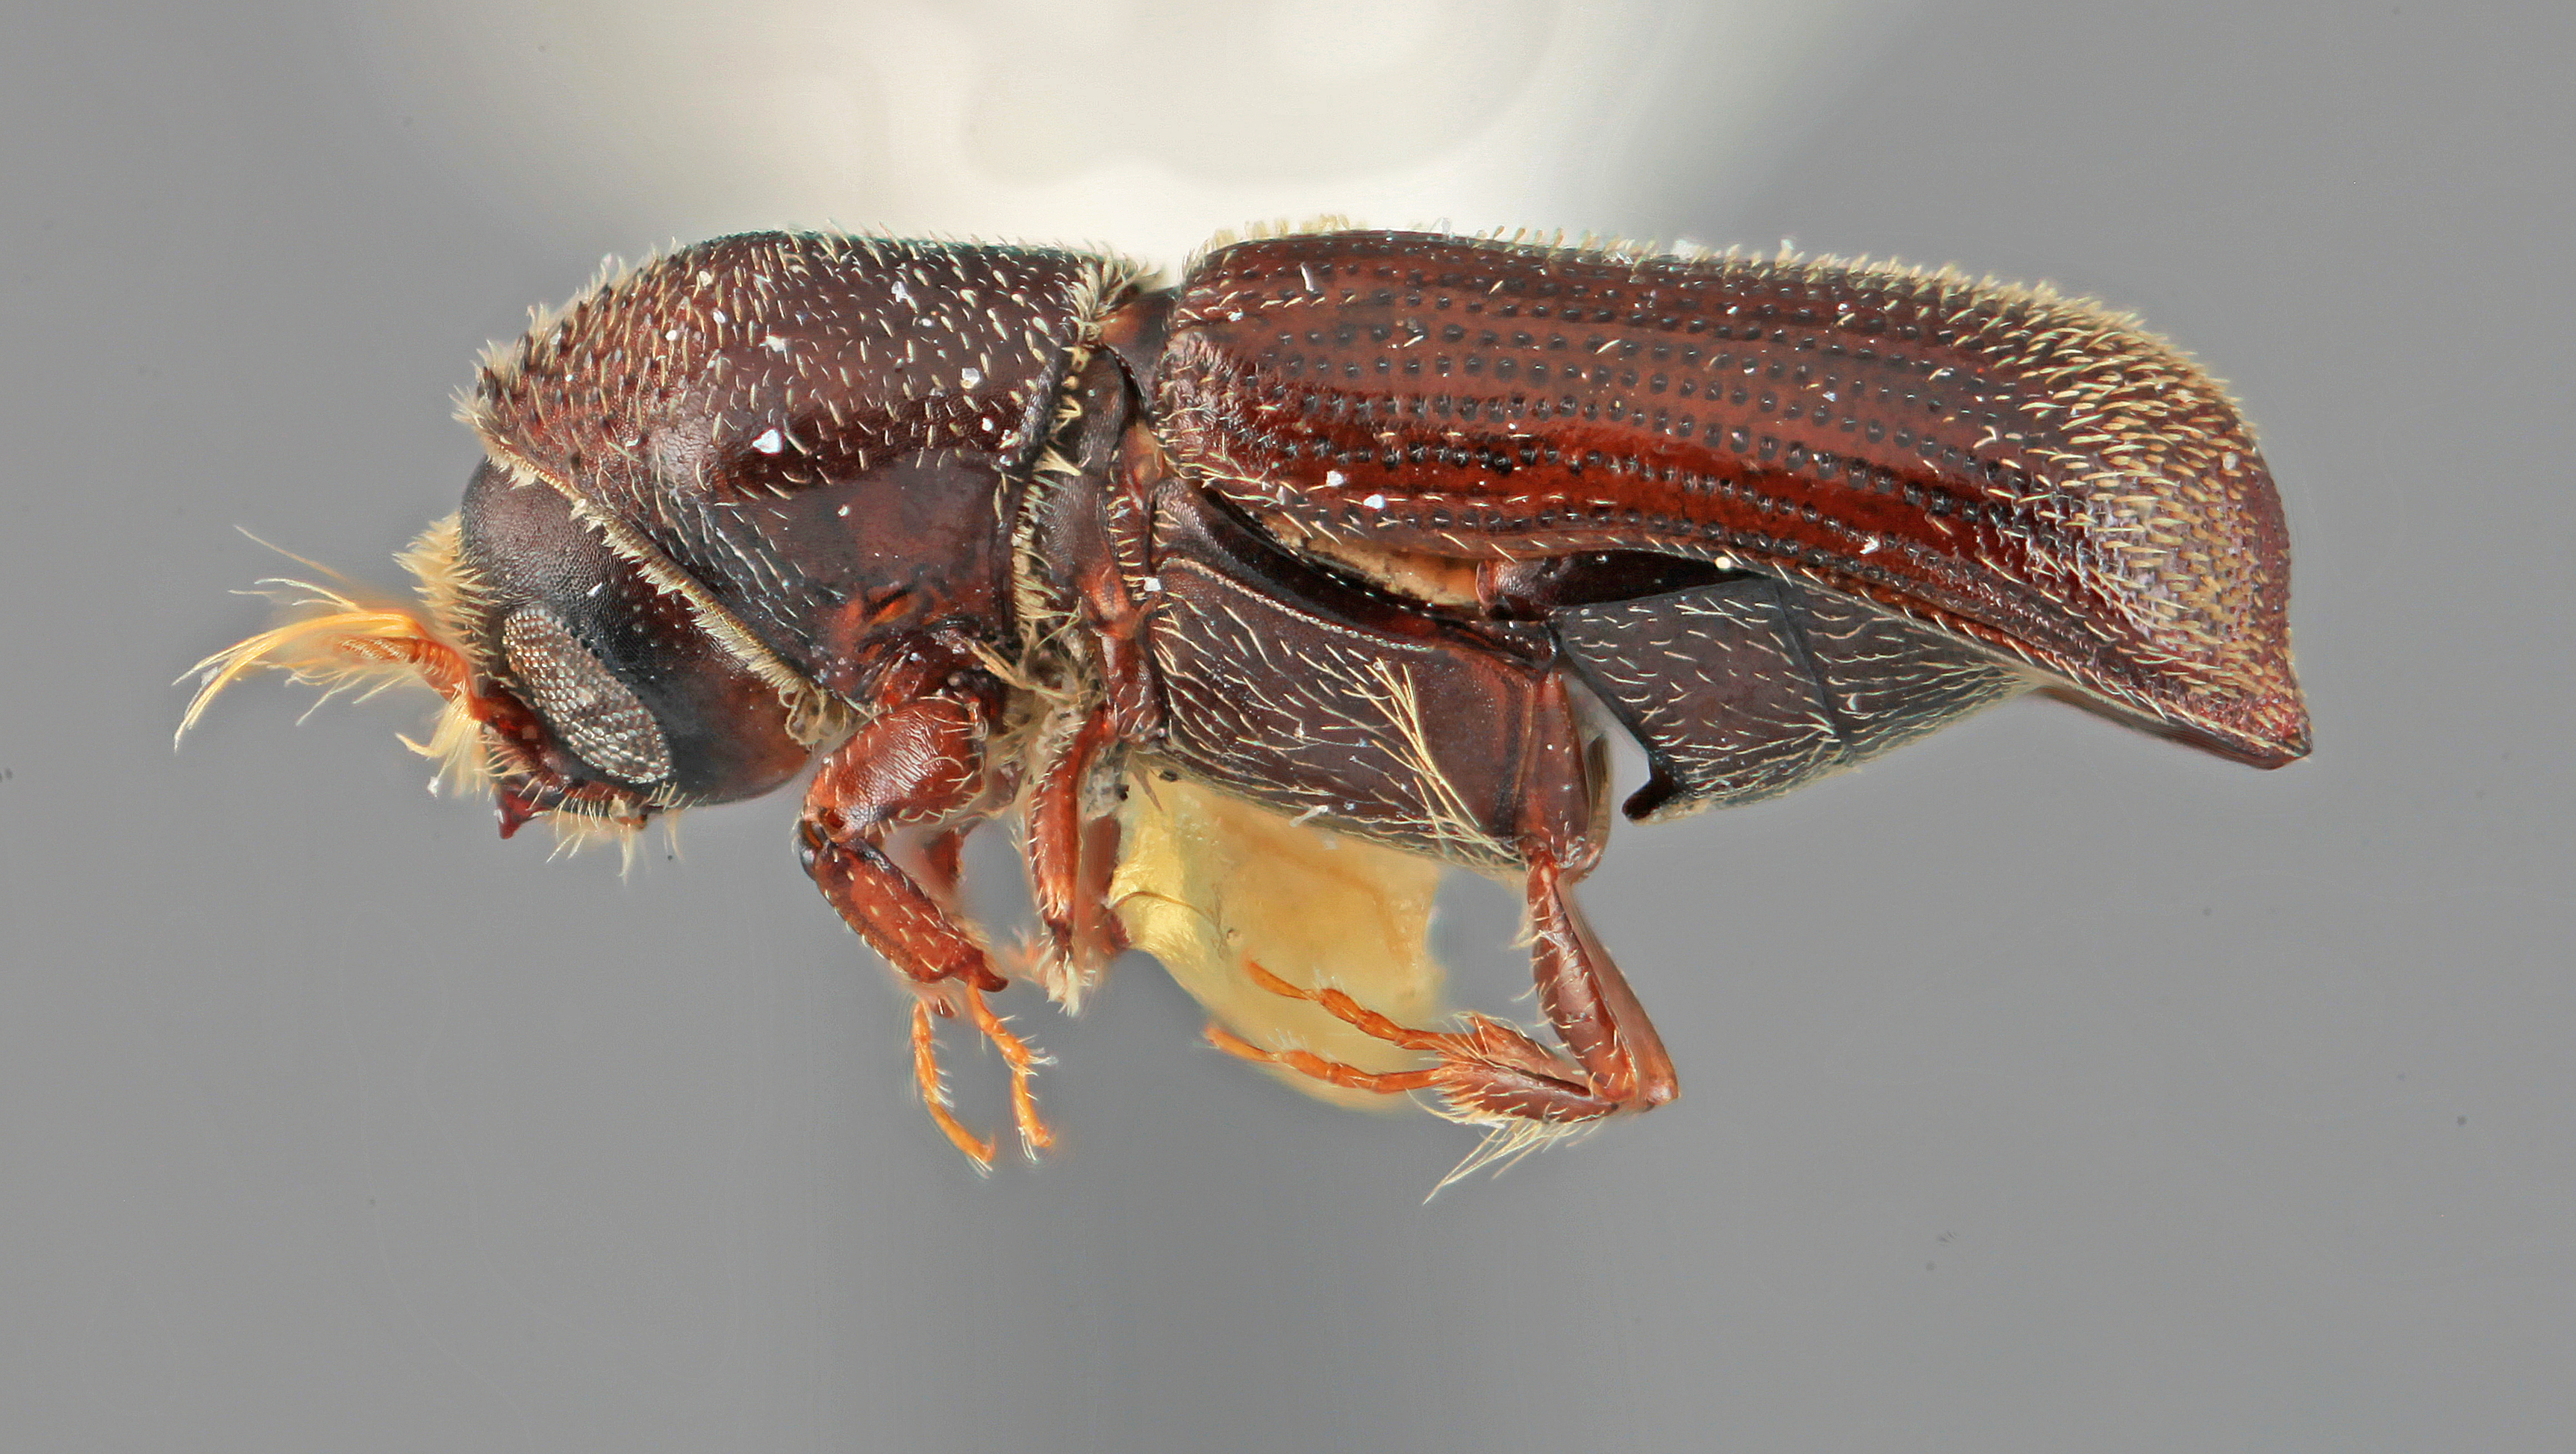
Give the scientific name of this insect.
Micracis lepidus
